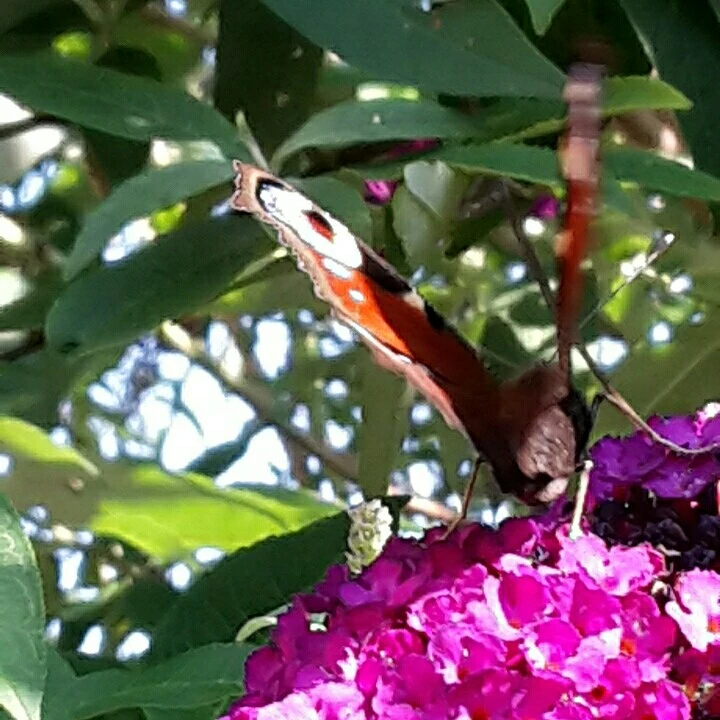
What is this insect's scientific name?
Aglais io
